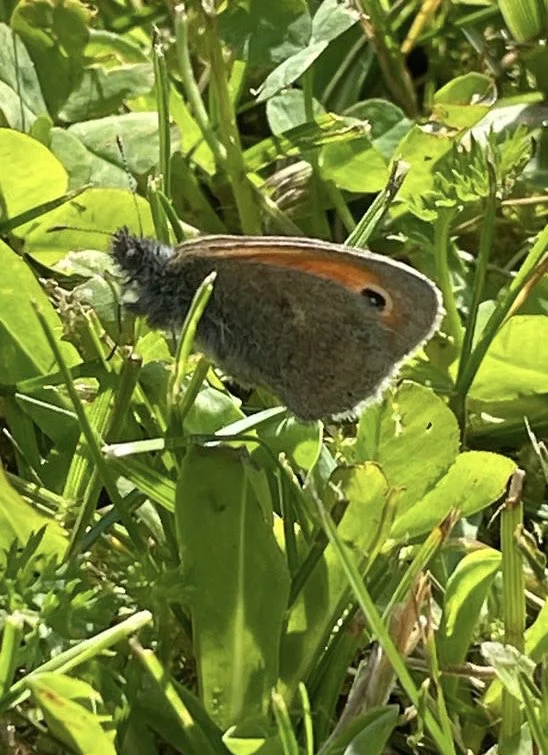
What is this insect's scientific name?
Coenonympha pamphilus
